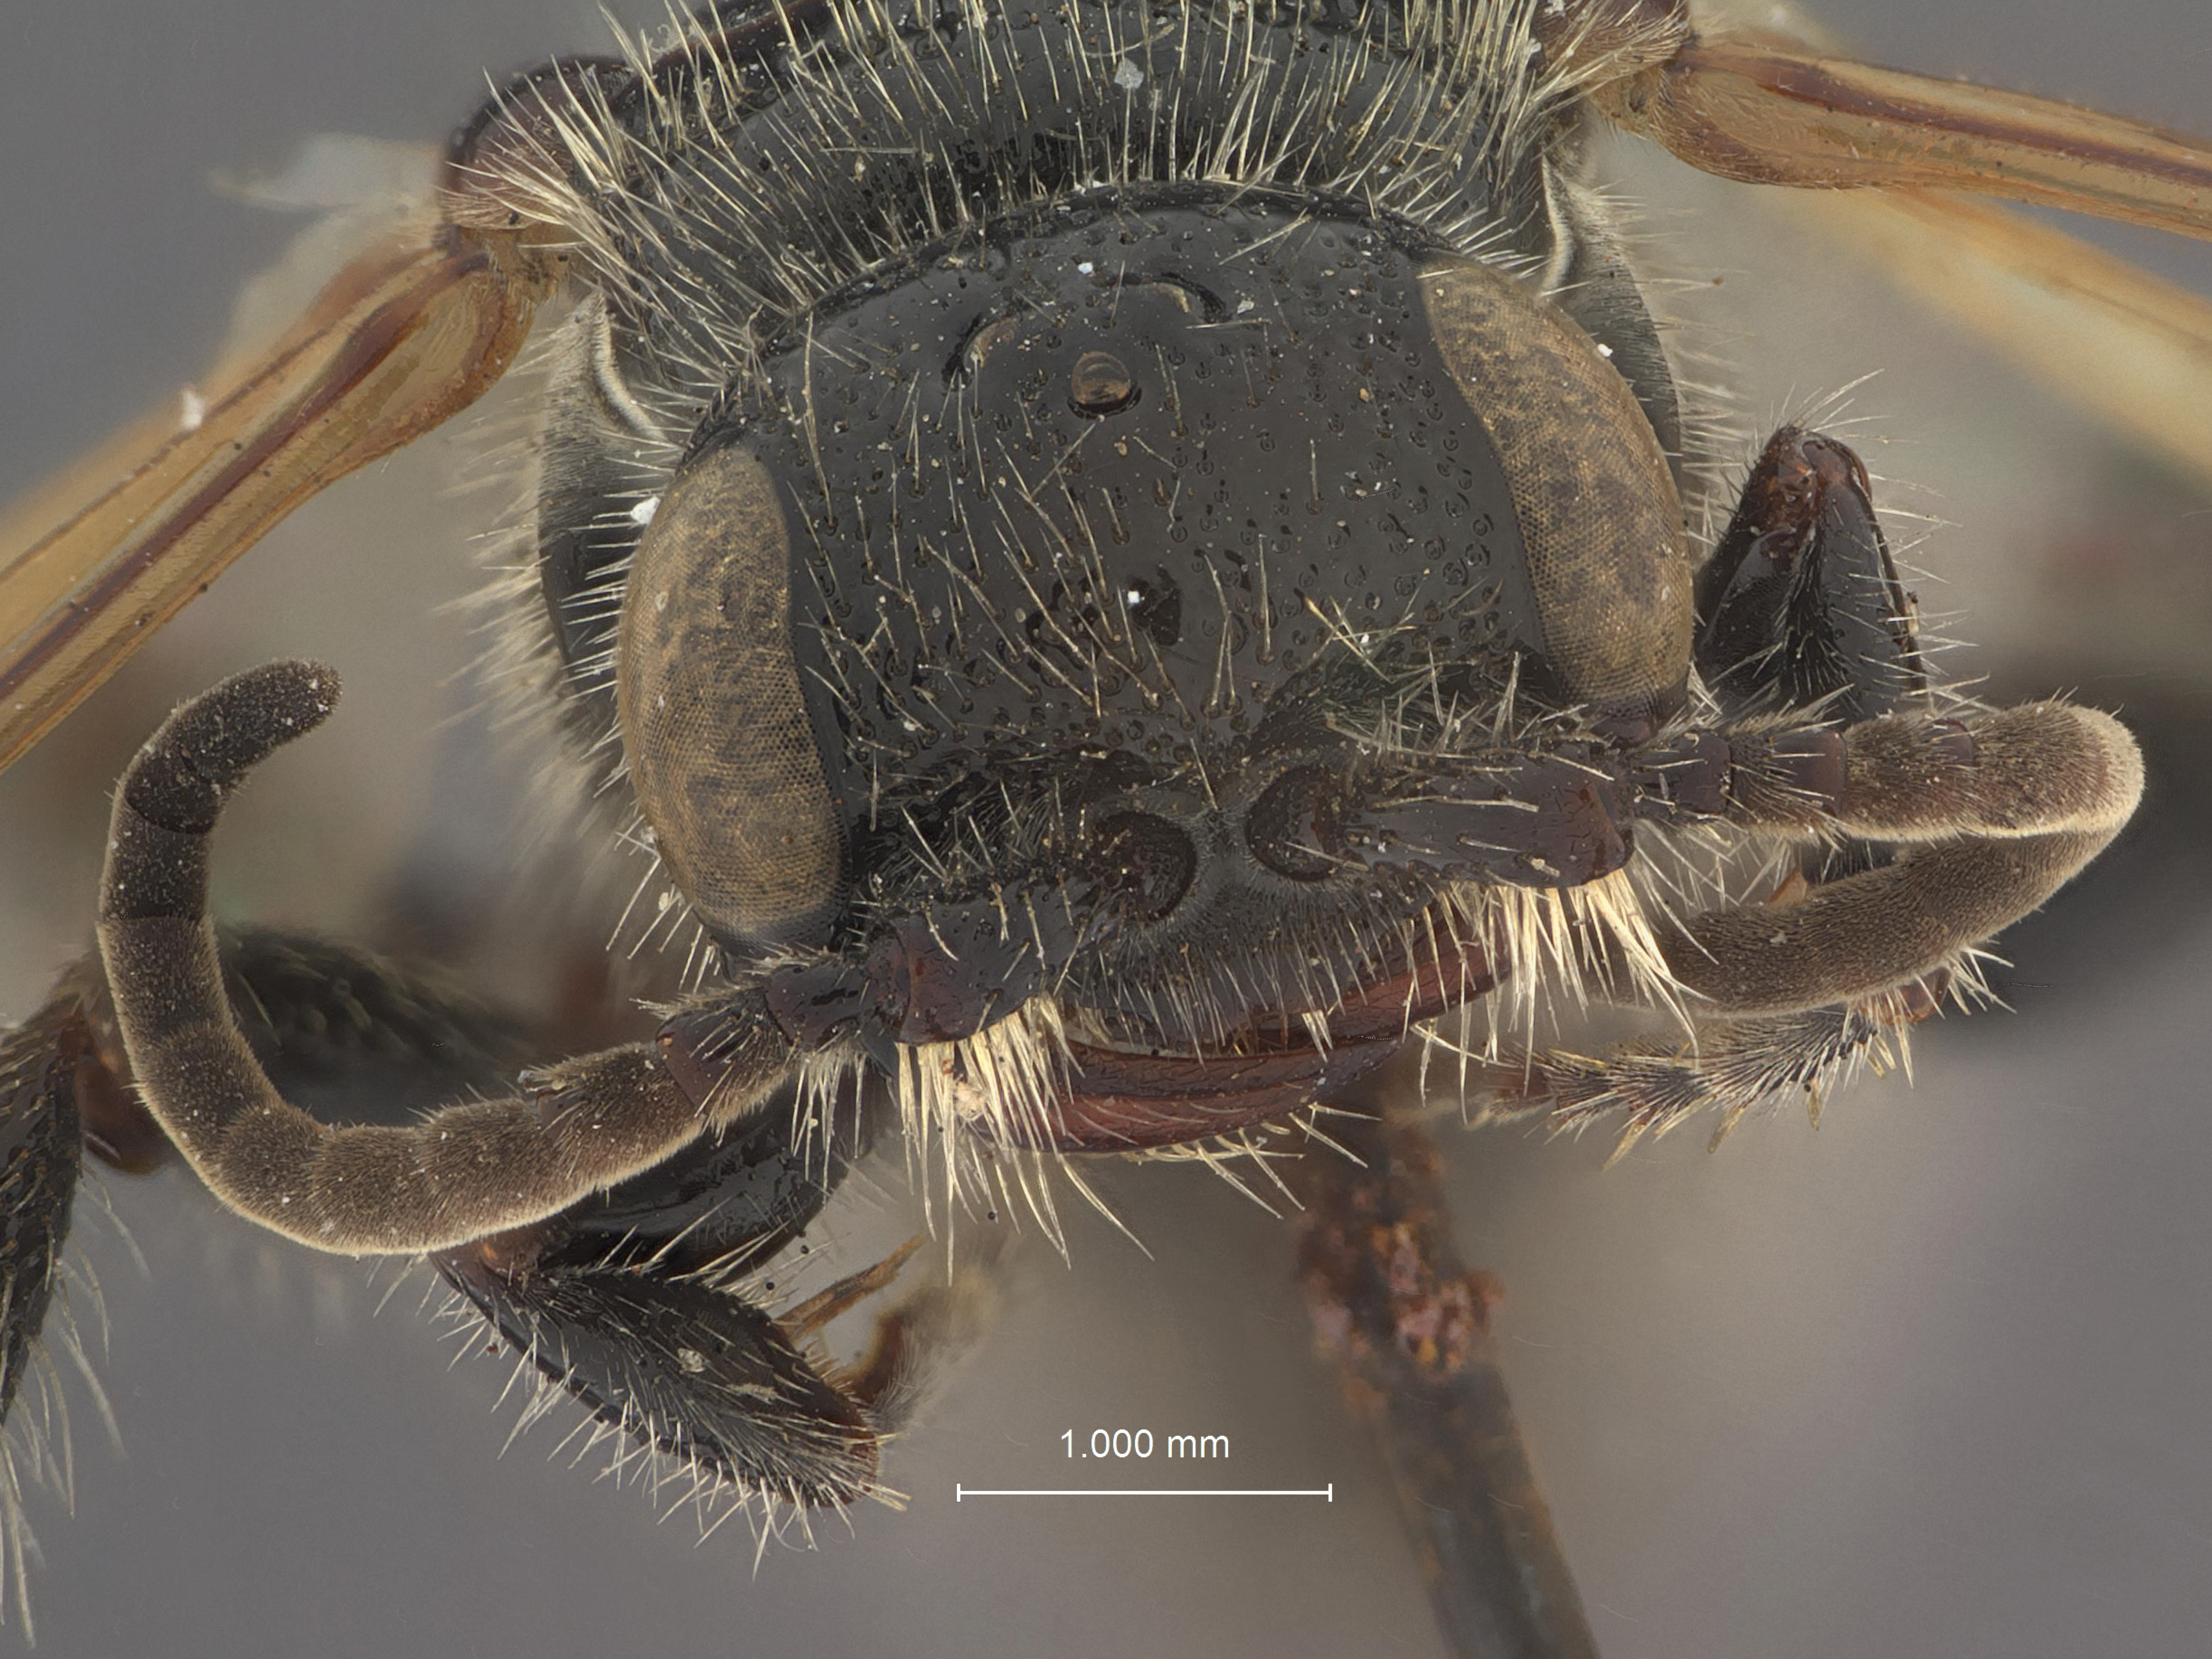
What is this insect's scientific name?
Tiphia s-prima
